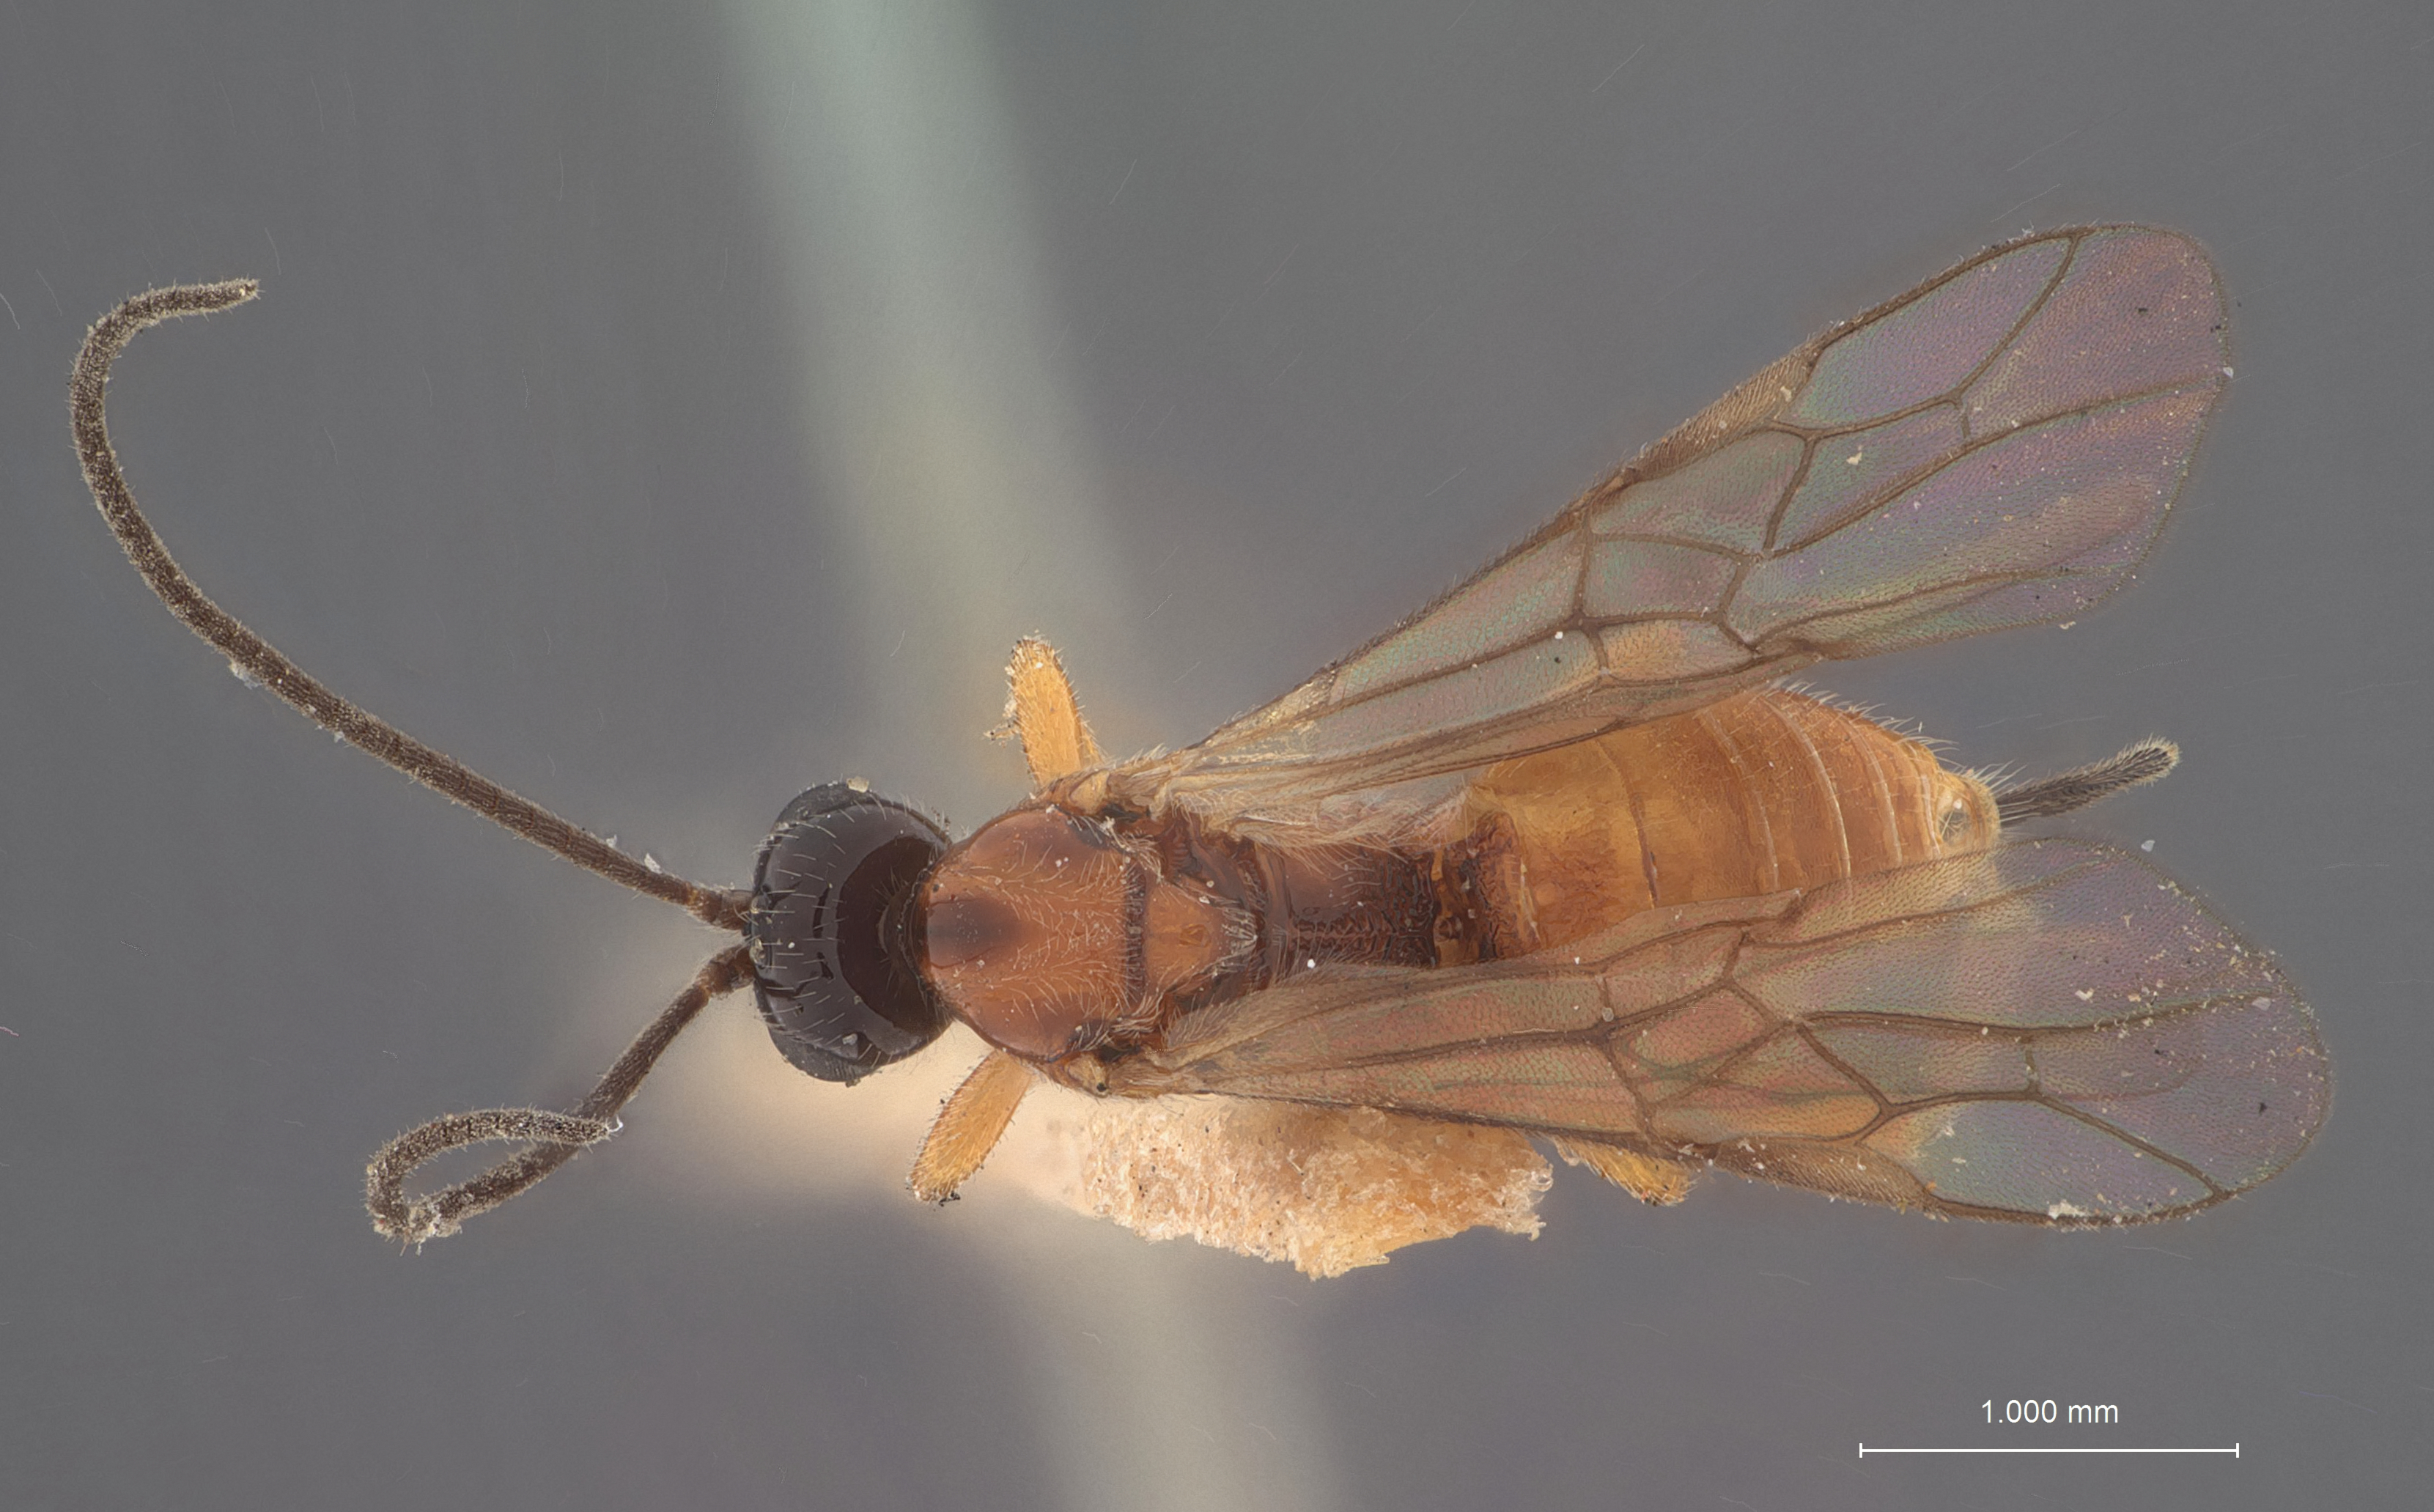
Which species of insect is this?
Microbracon pyralidiphagus
